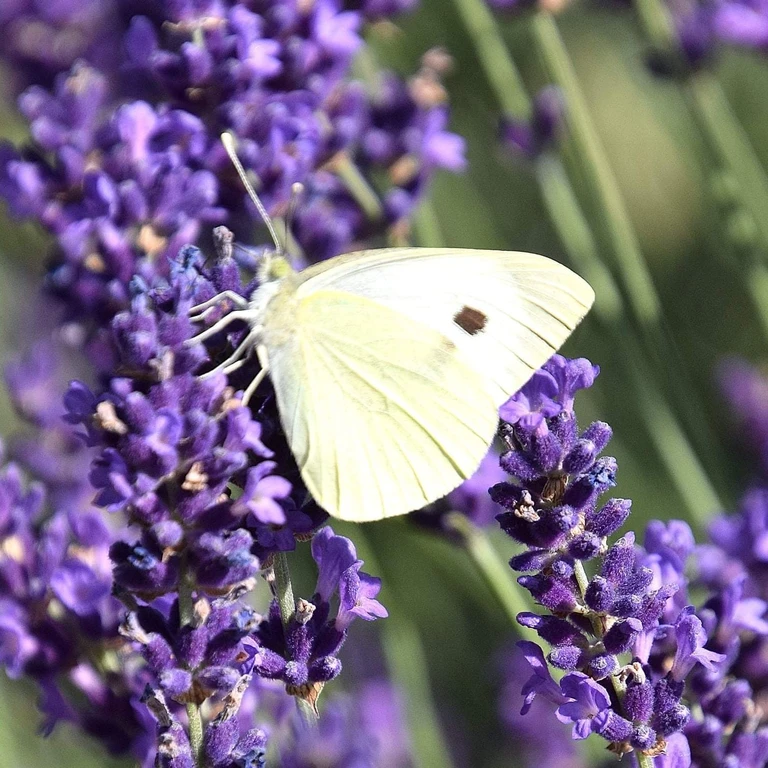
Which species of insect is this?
Pieris brassicae
